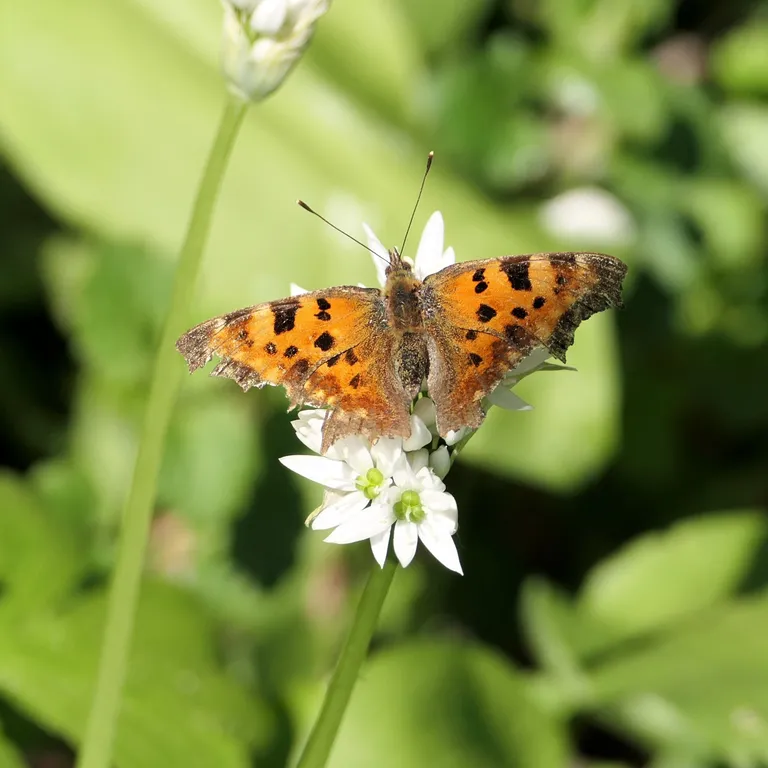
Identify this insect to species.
Polygonia c-album
